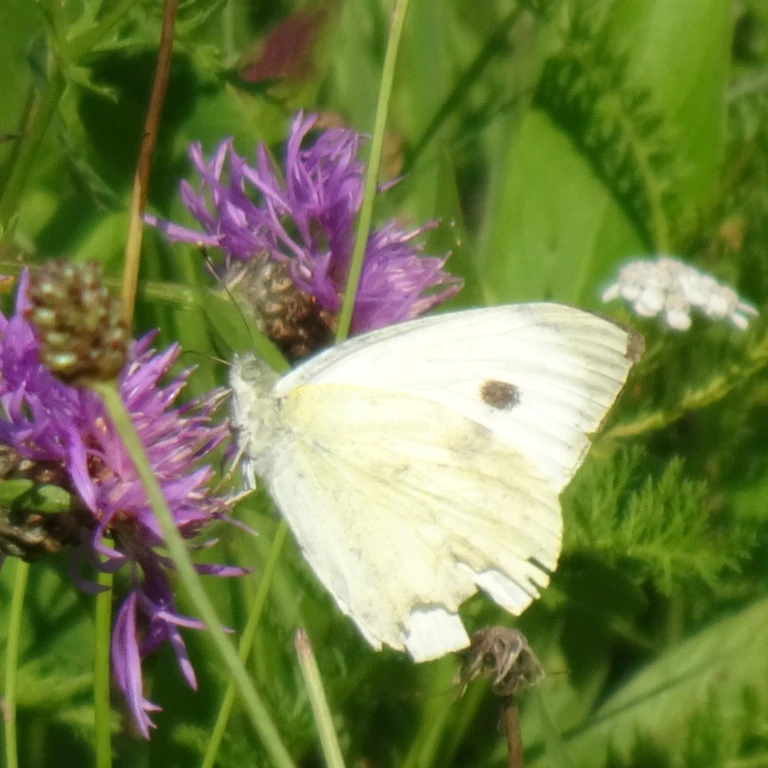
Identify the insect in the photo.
Pieris brassicae
